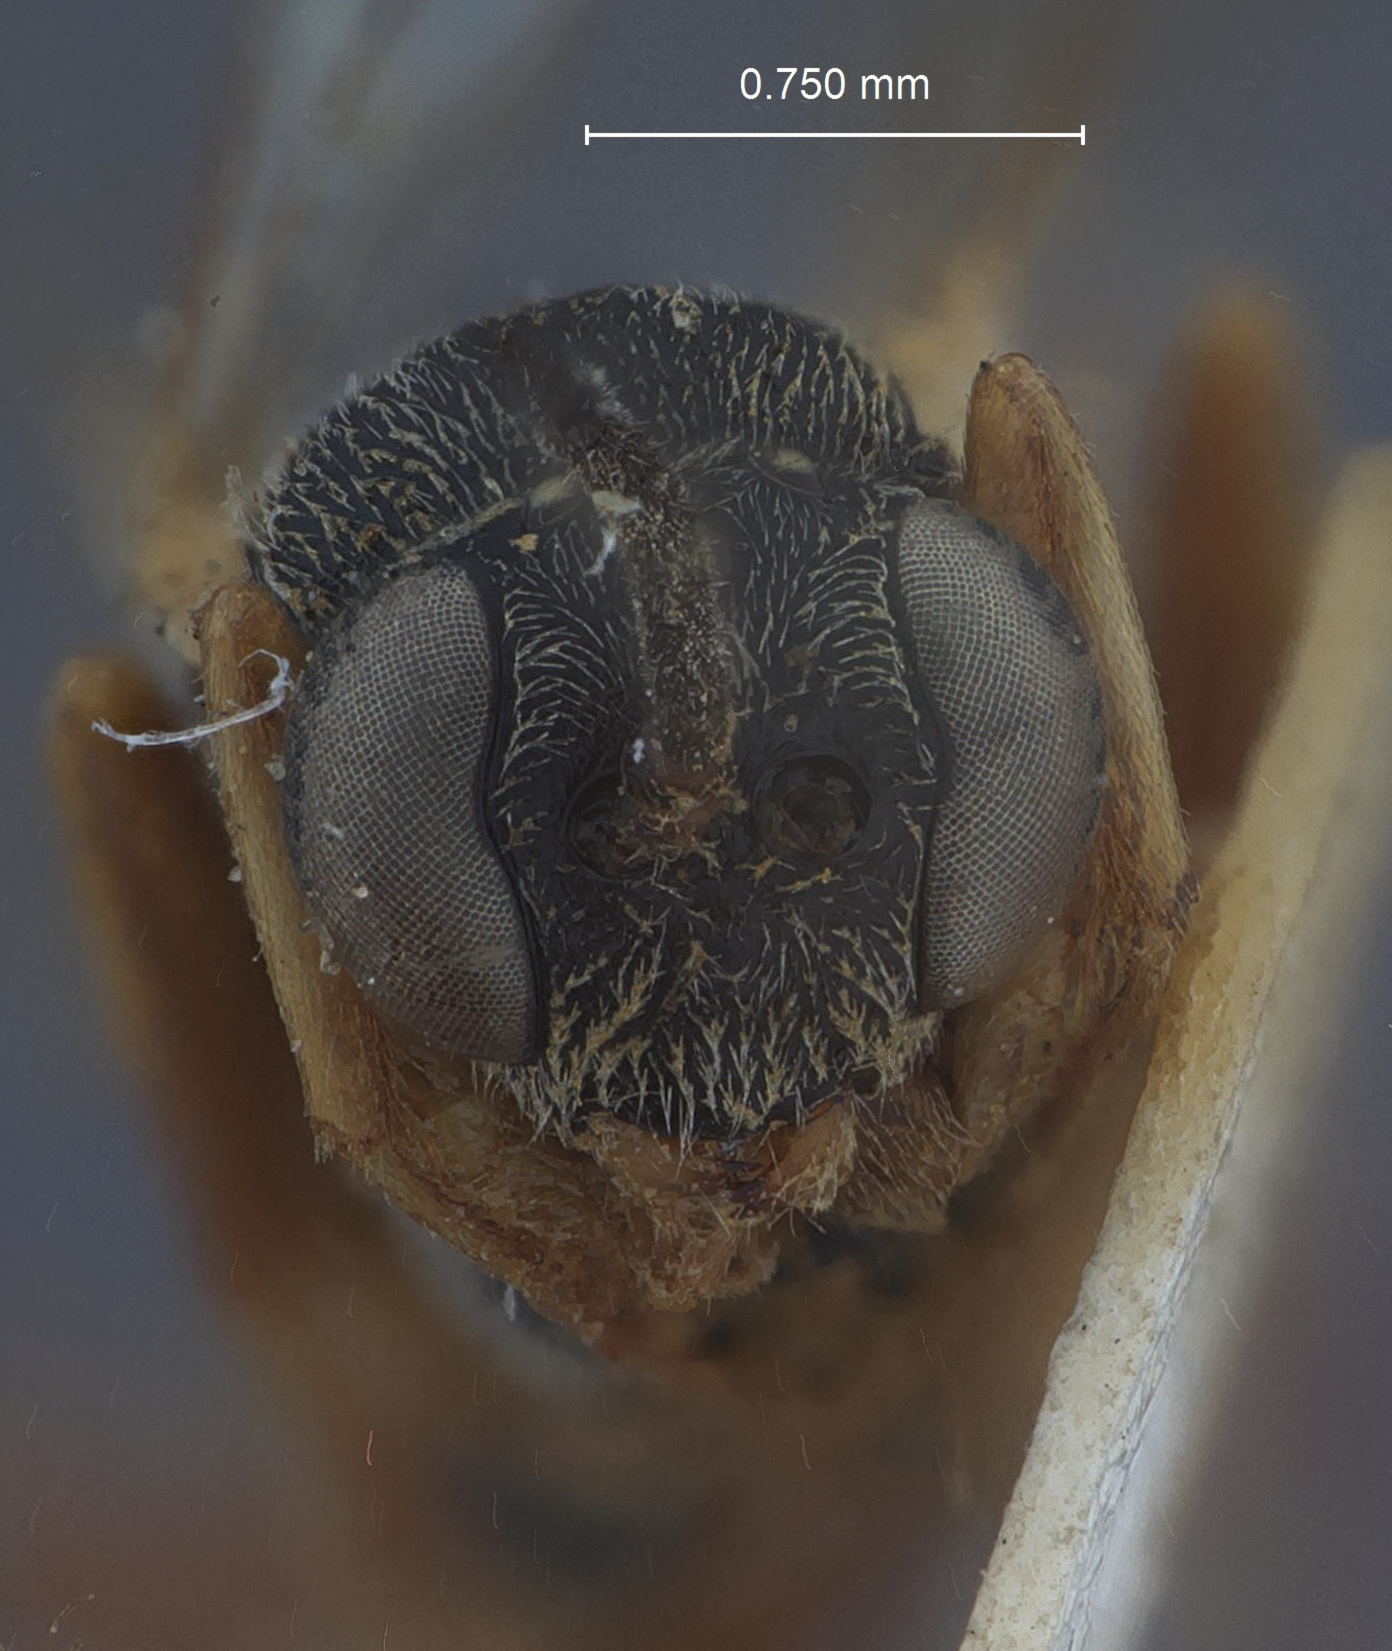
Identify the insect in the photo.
Hypothereutes exiguae
